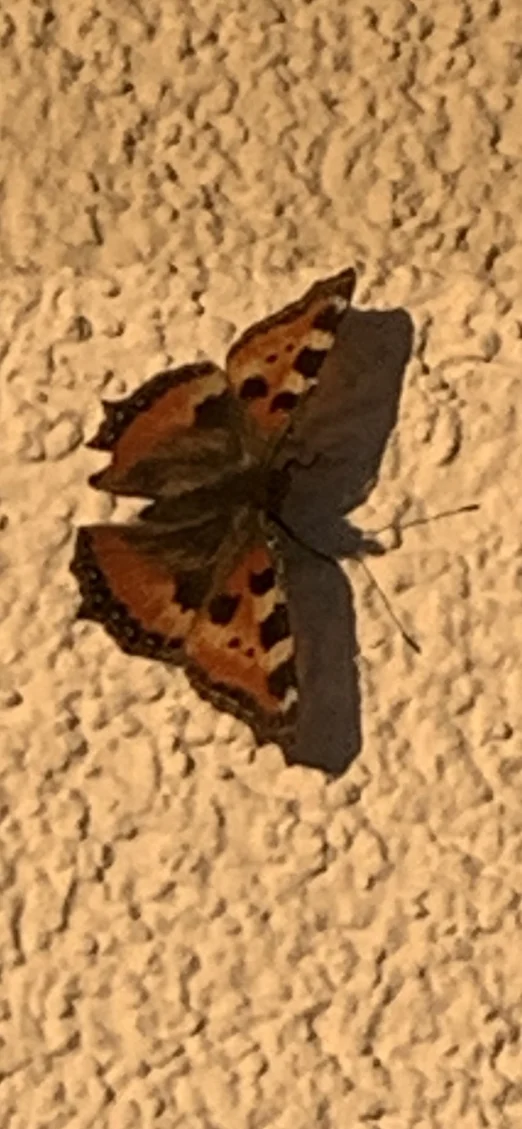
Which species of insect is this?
Aglais urticae
